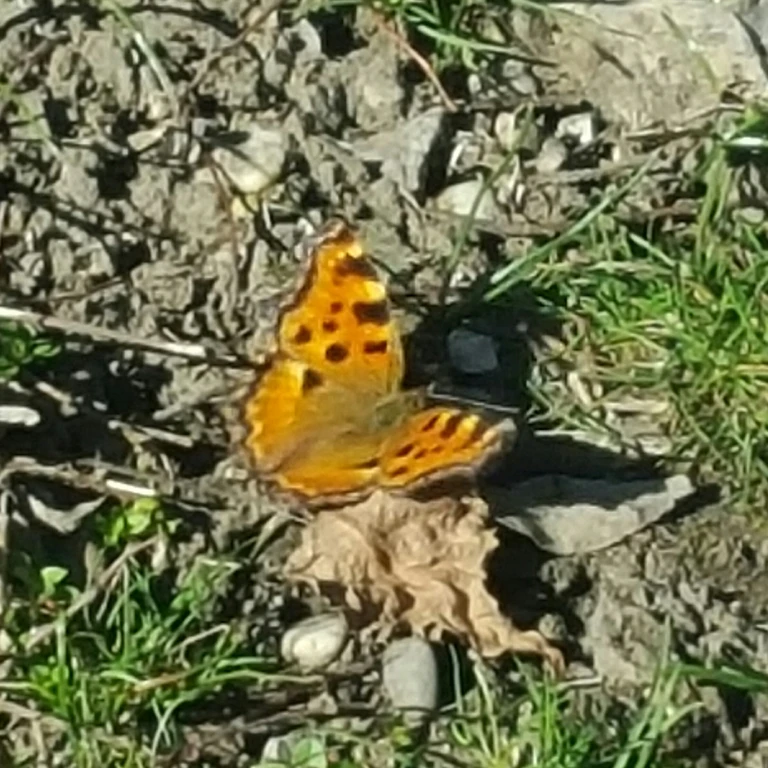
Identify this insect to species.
Nymphalis polychloros
